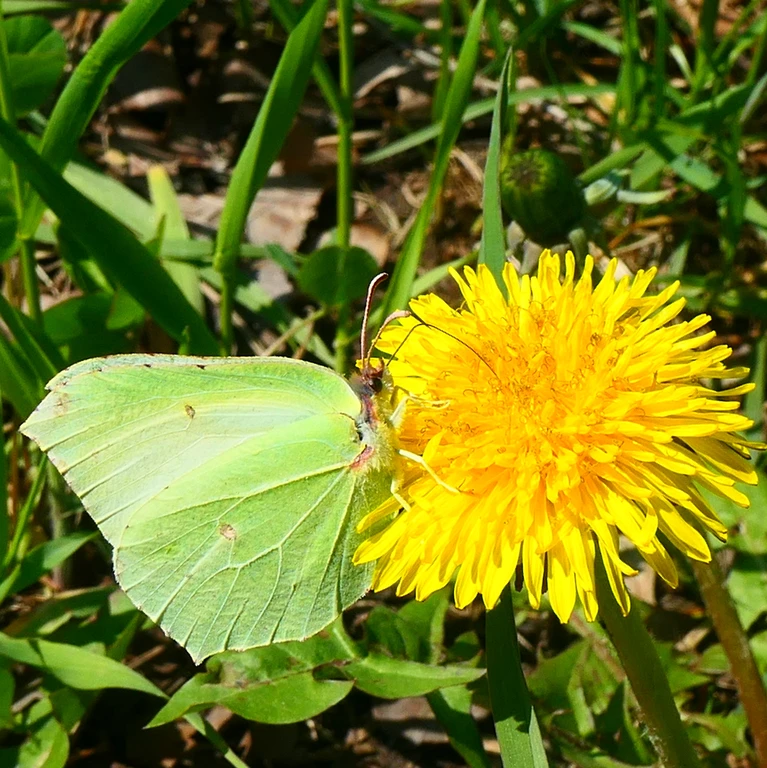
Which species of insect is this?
Gonepteryx rhamni
